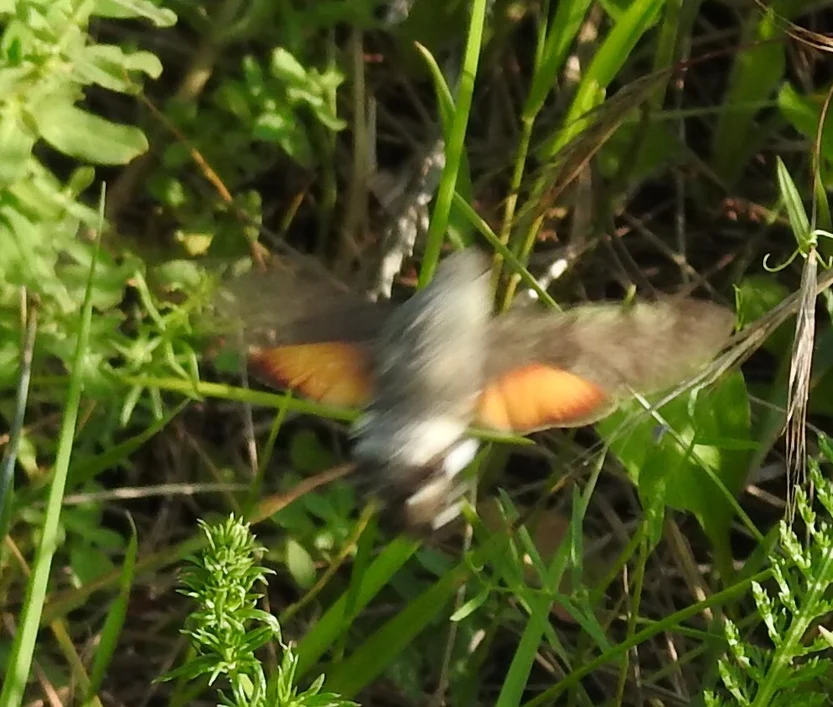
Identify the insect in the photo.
Macroglossum stellatarum
